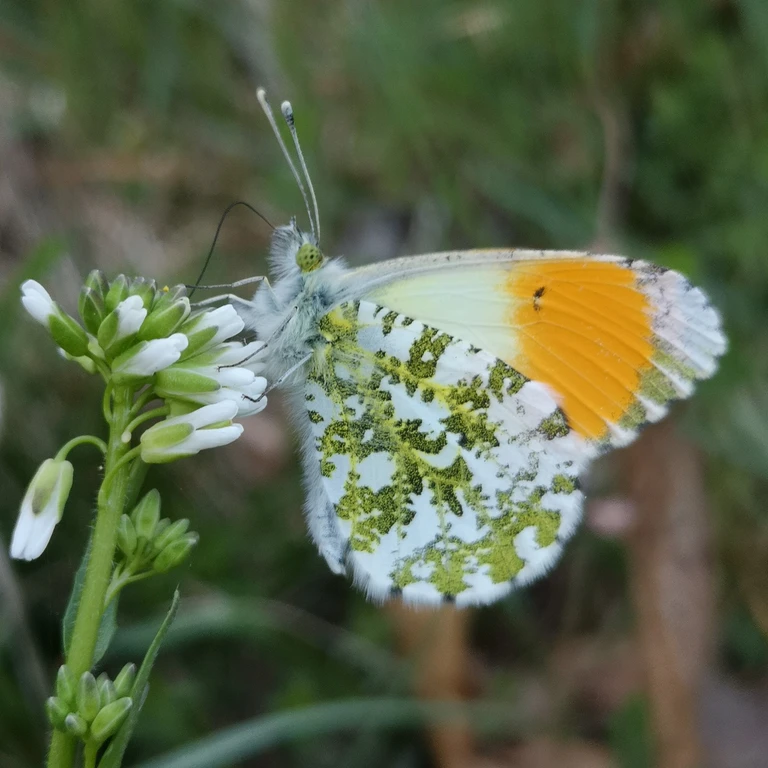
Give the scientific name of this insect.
Anthocharis cardamines
